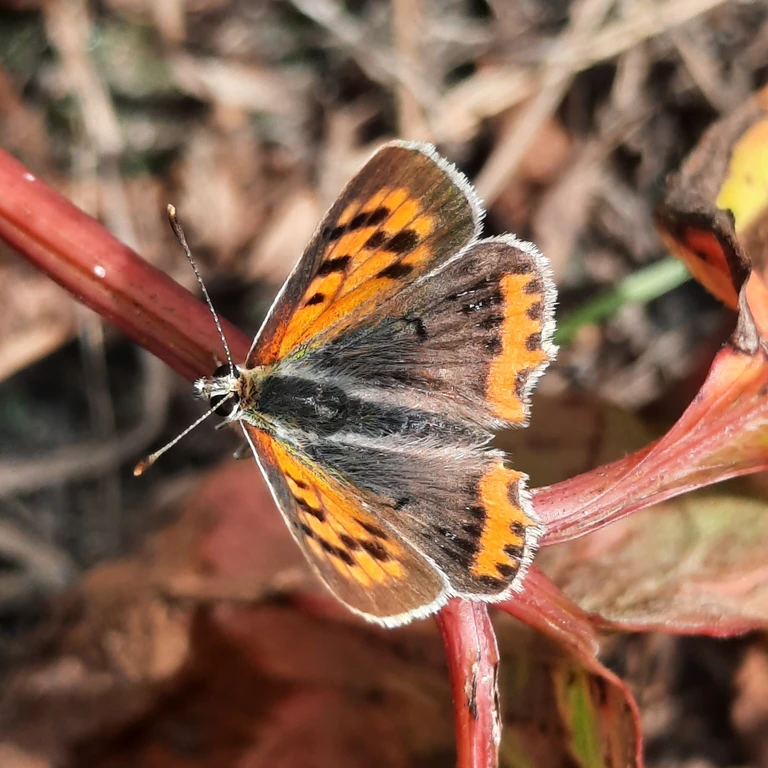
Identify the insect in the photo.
Lycaena phlaeas
